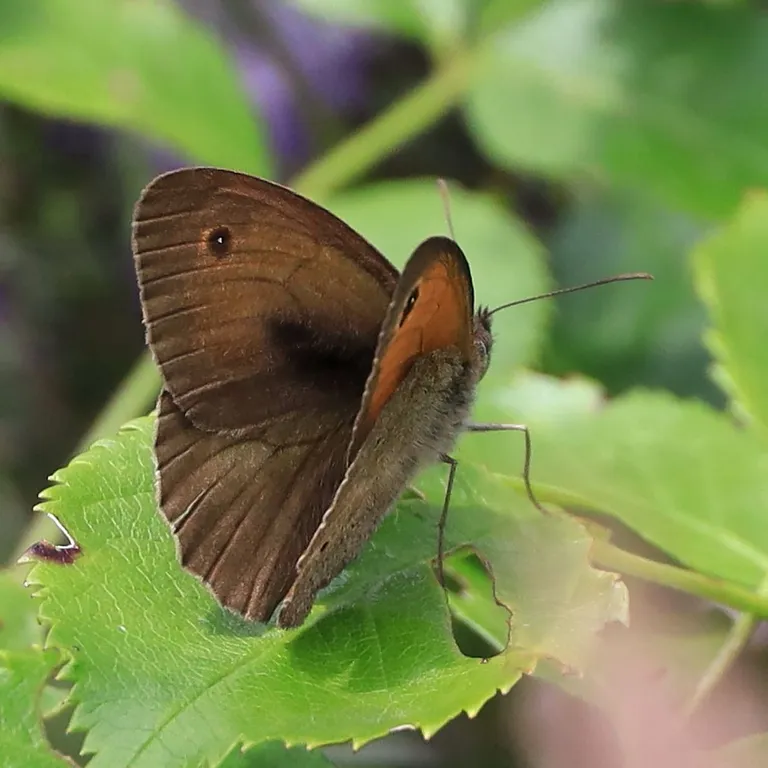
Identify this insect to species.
Maniola jurtina
